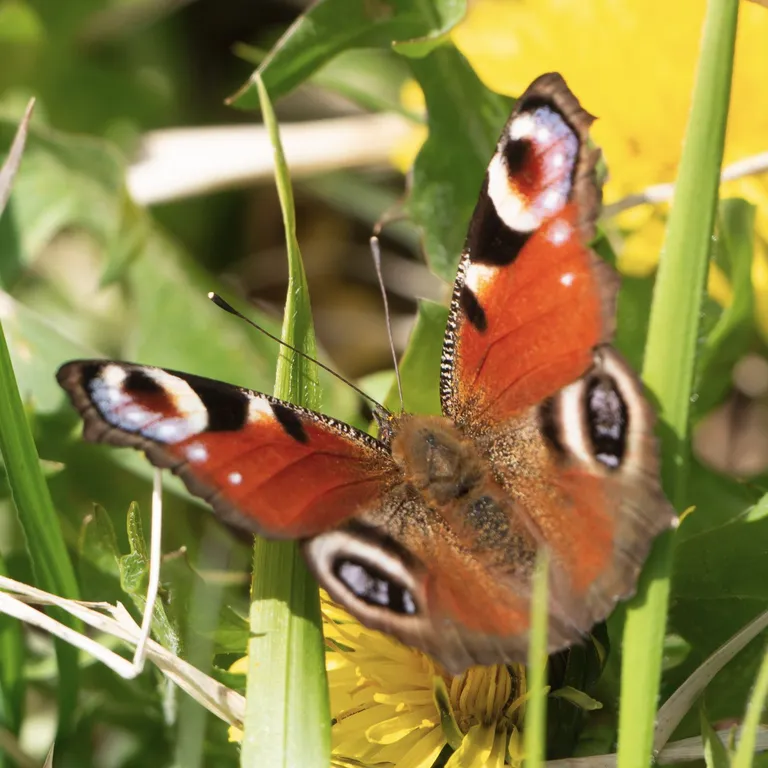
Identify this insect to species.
Aglais io
